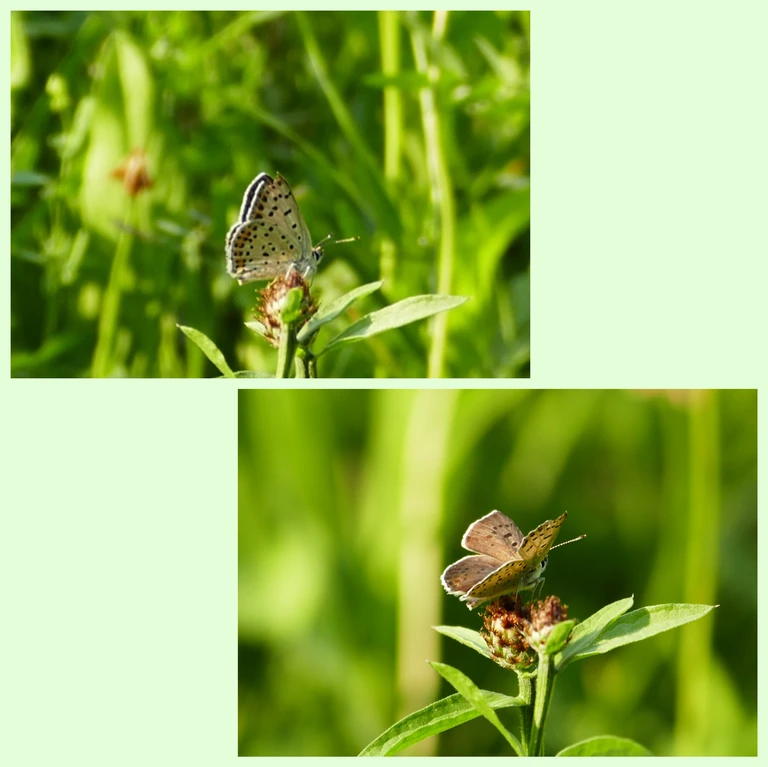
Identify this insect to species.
Lycaena tityrus (also Loweia tityrus)
